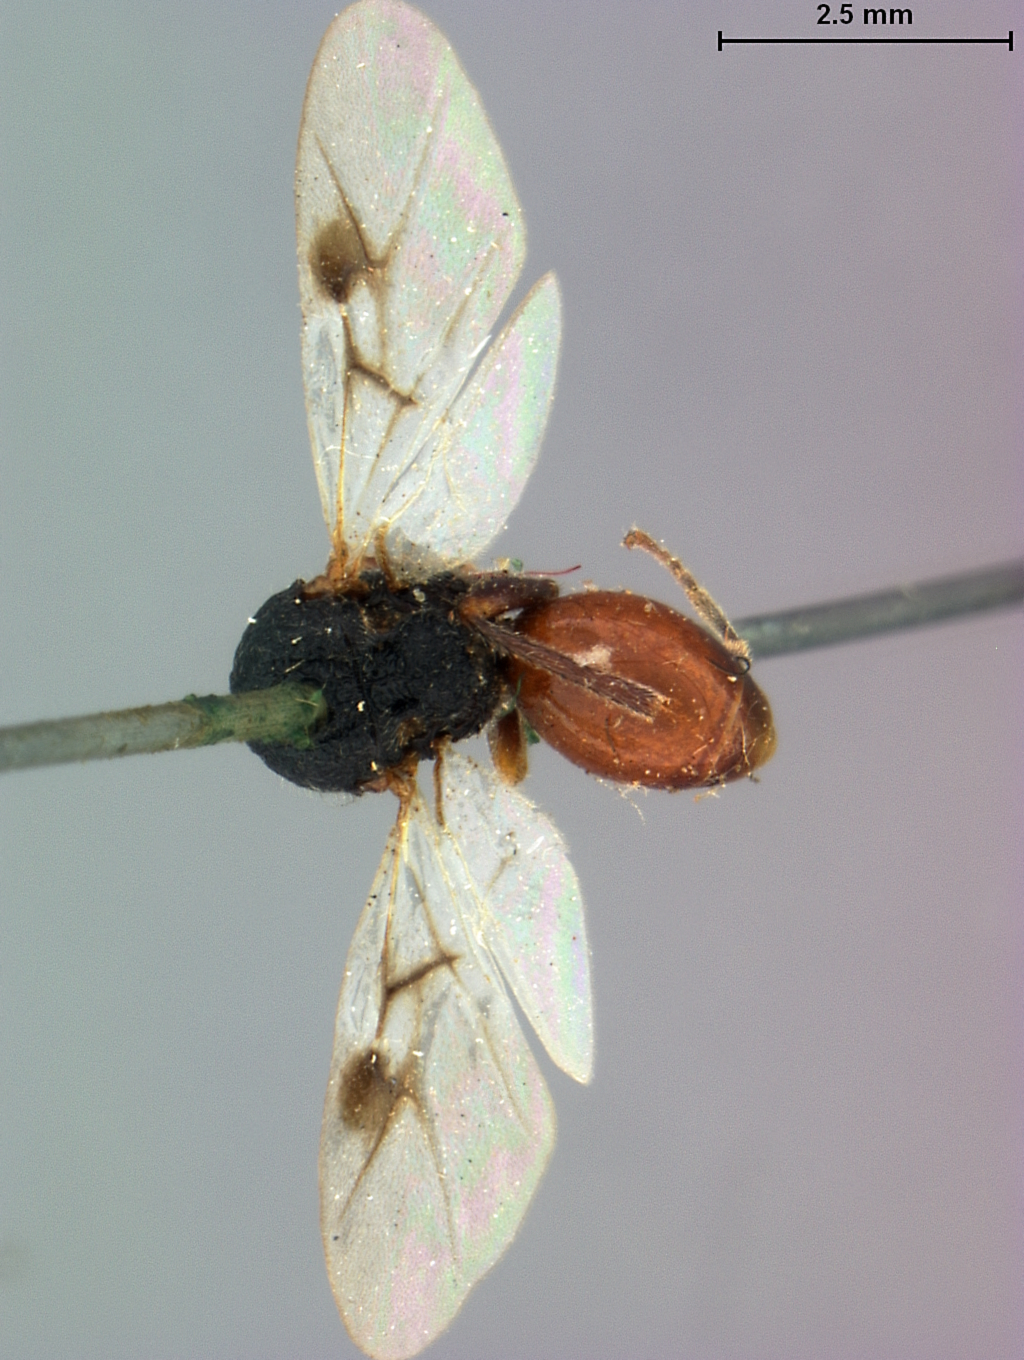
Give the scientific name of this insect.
Amphibolips acuminatus
